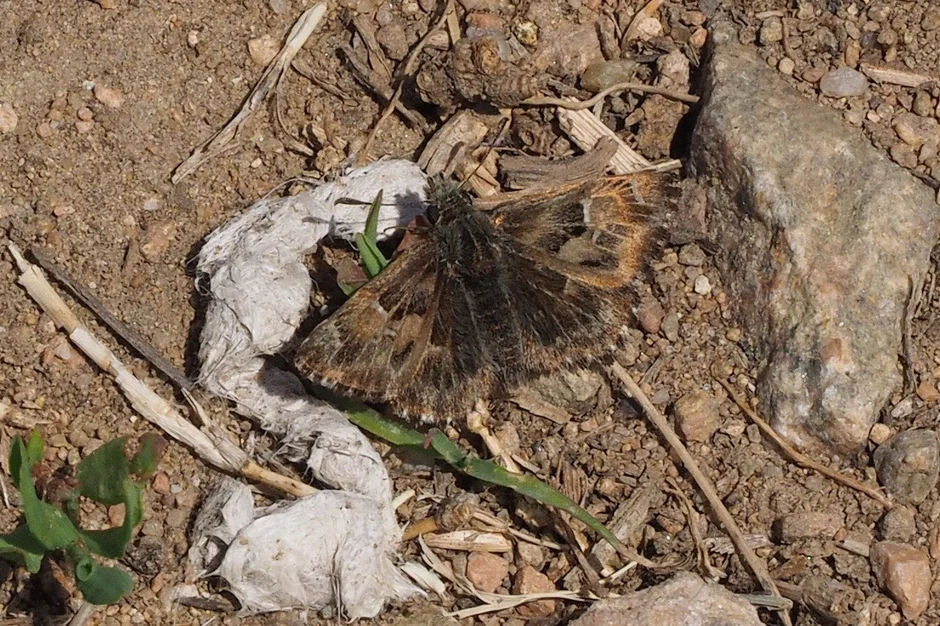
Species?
Carcharodus alceae
